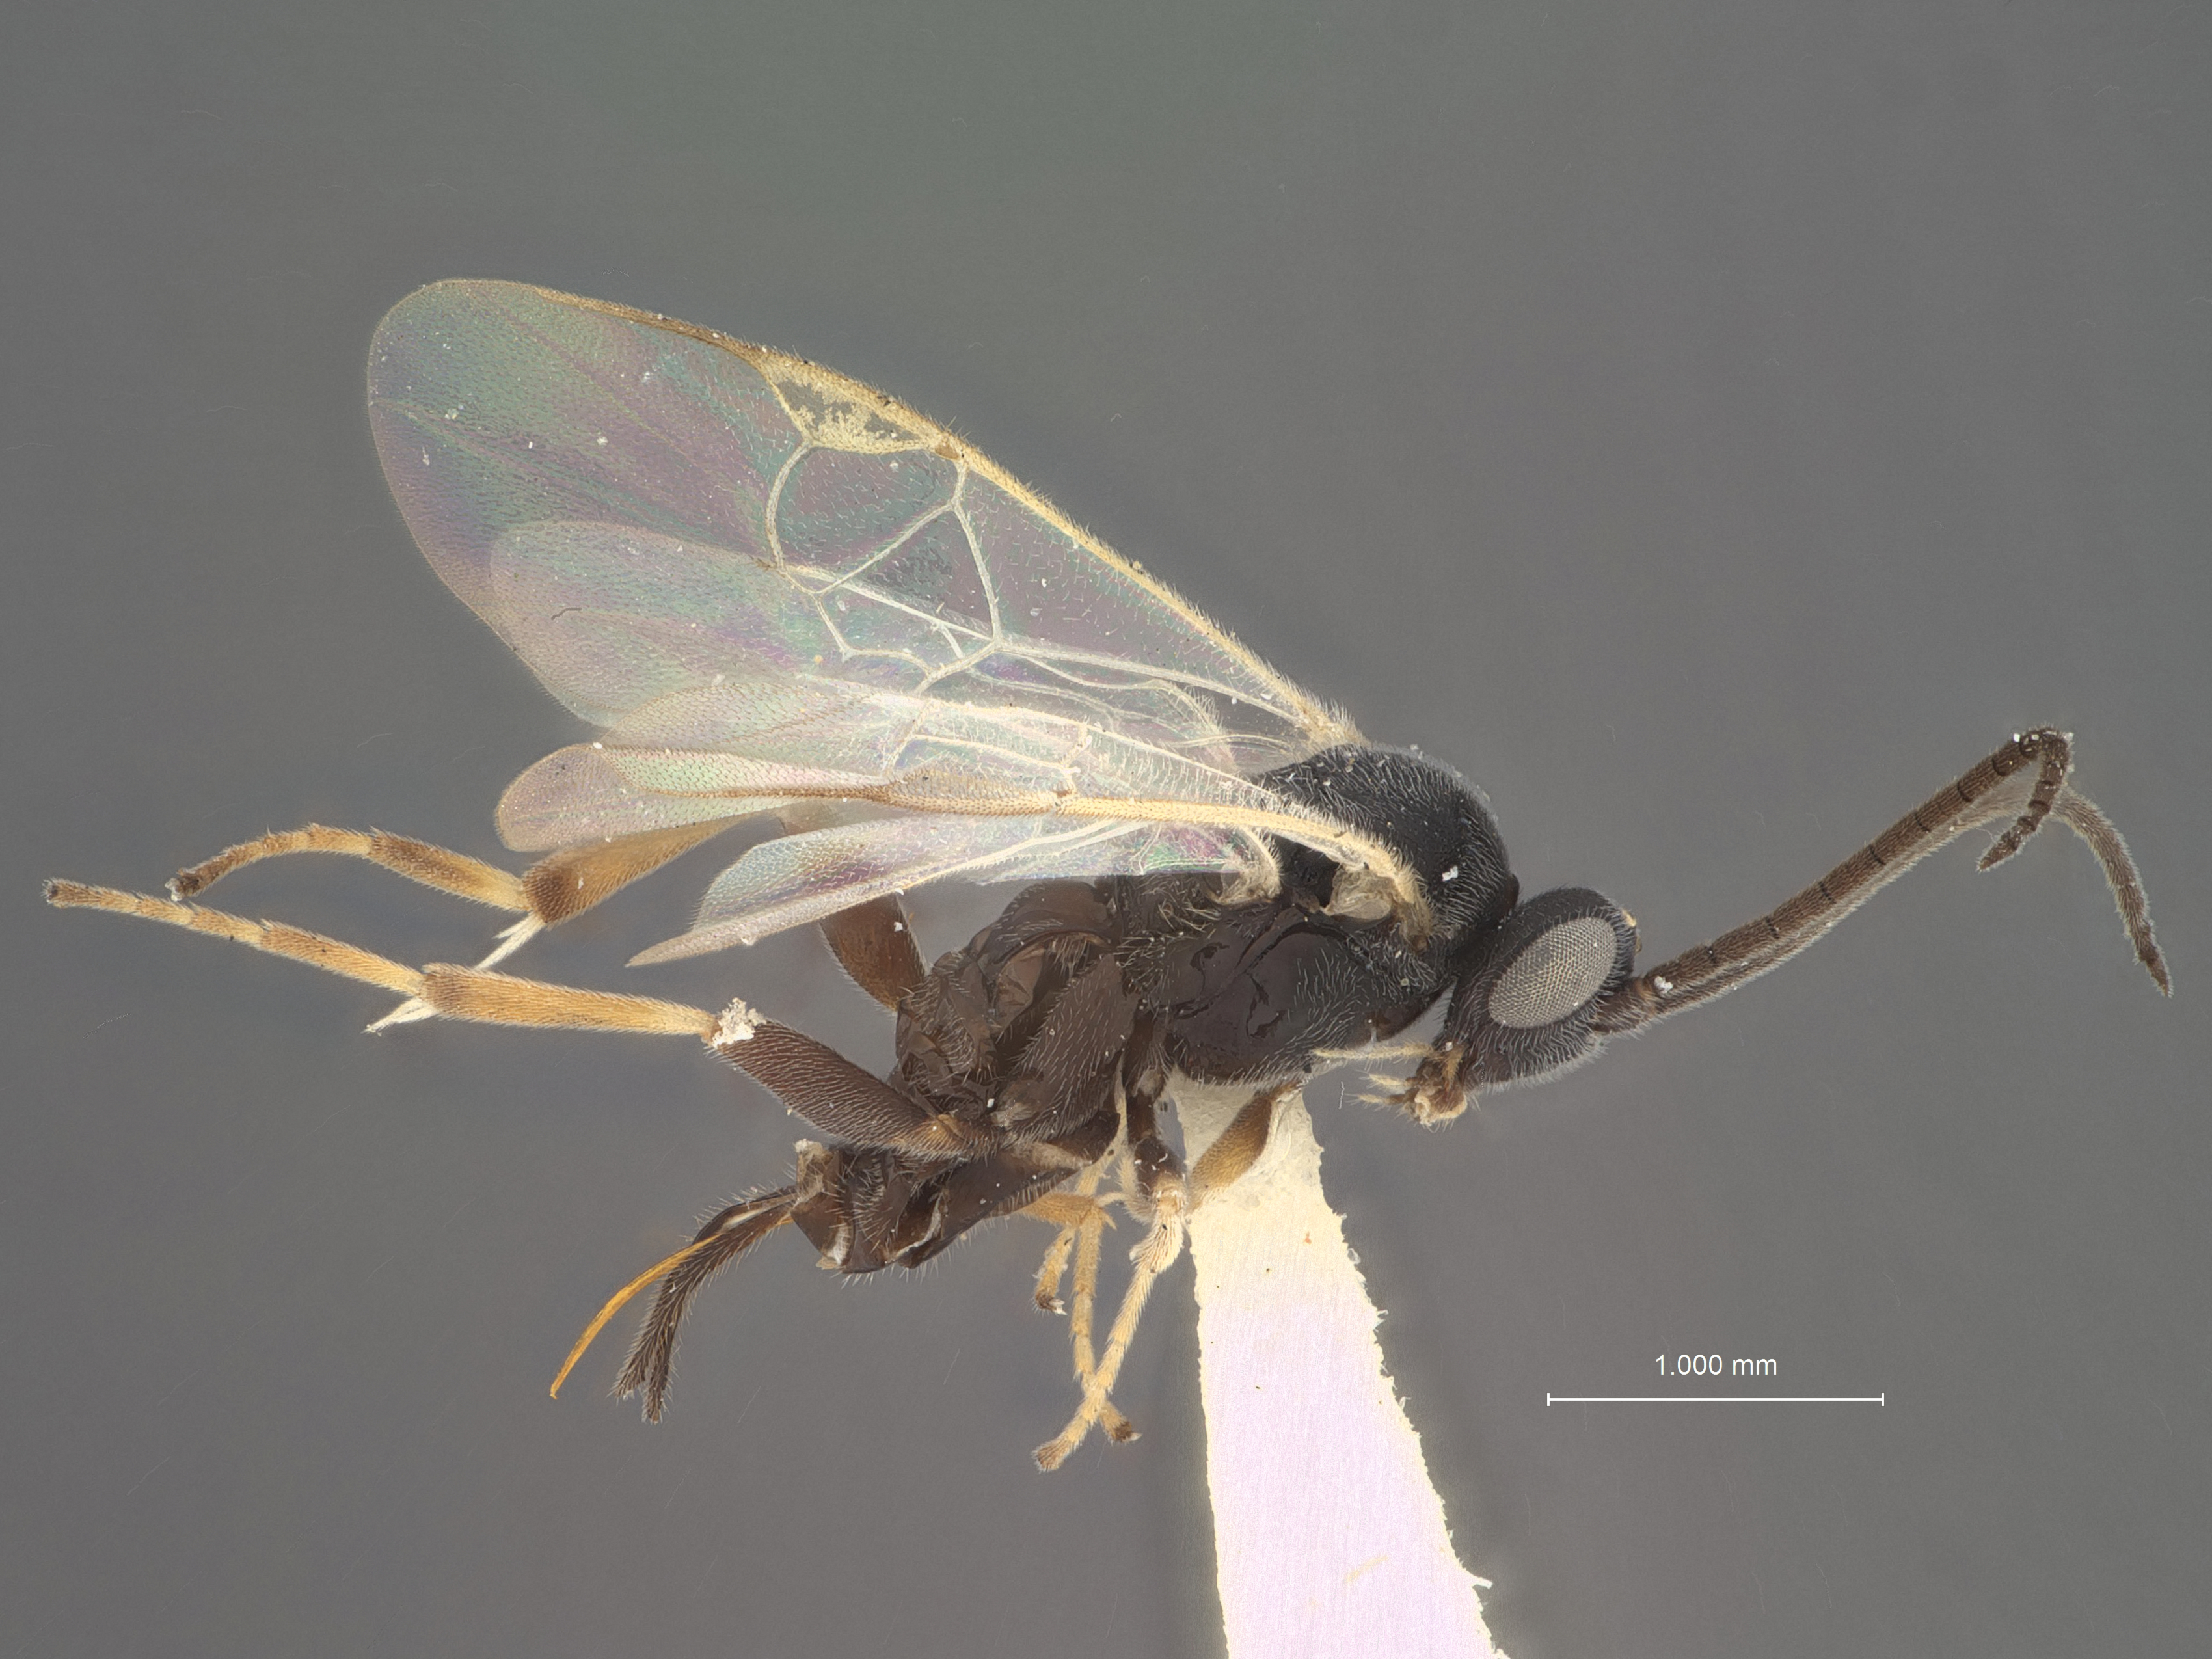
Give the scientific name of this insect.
Apanteles etiellae
